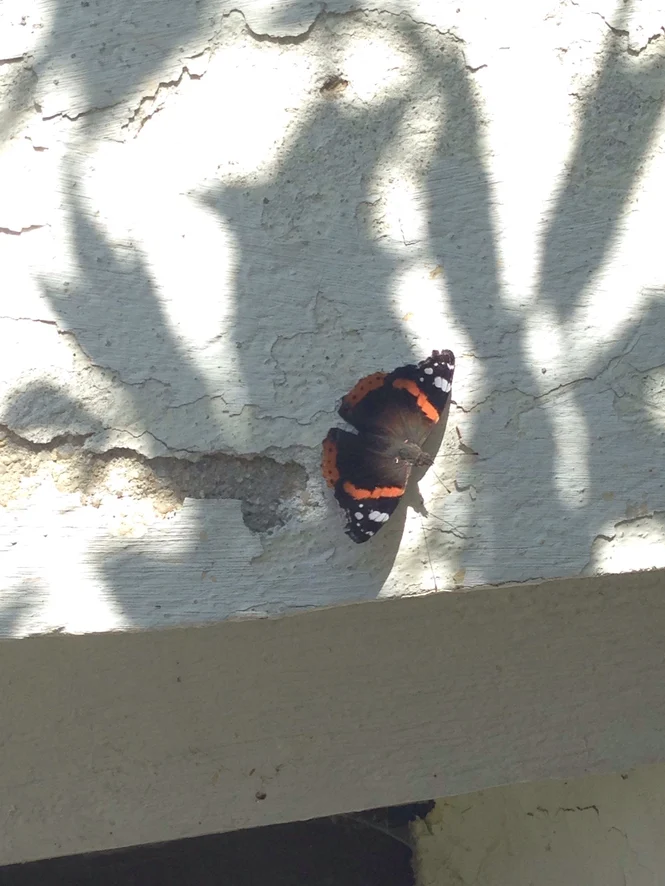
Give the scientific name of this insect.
Vanessa atalanta
